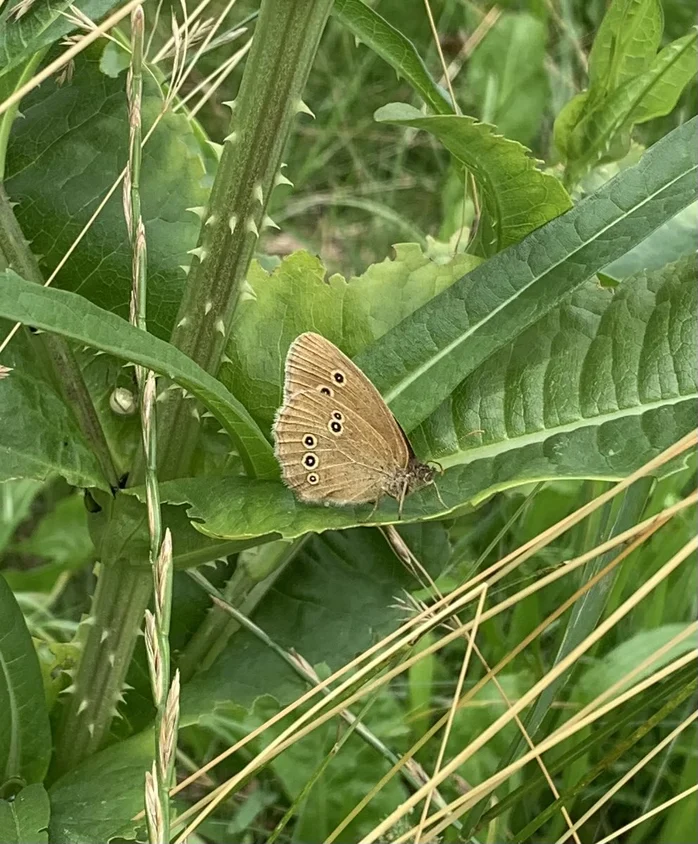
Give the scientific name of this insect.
Aphantopus hyperantus
